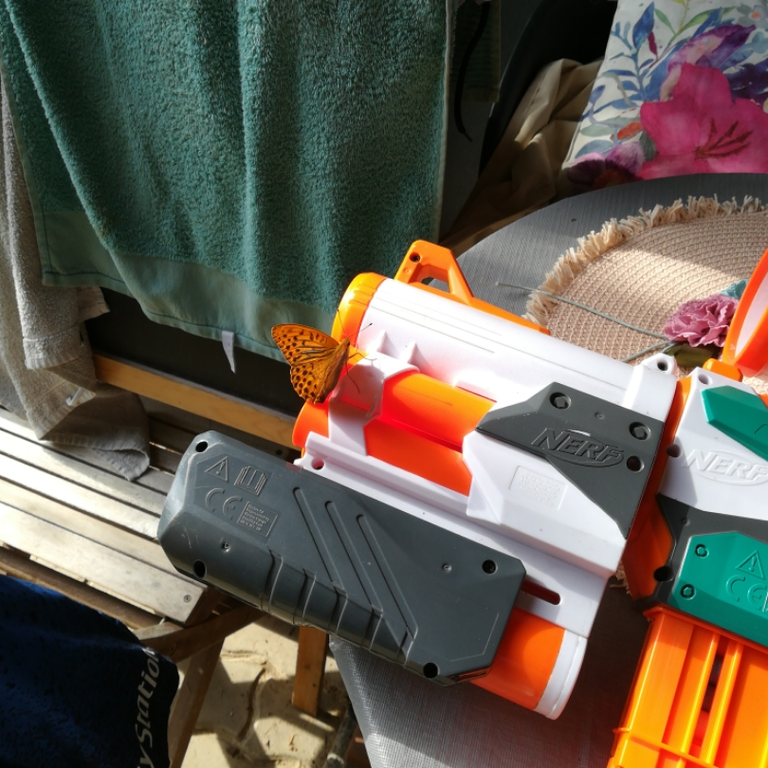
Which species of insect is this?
Argynnis paphia
